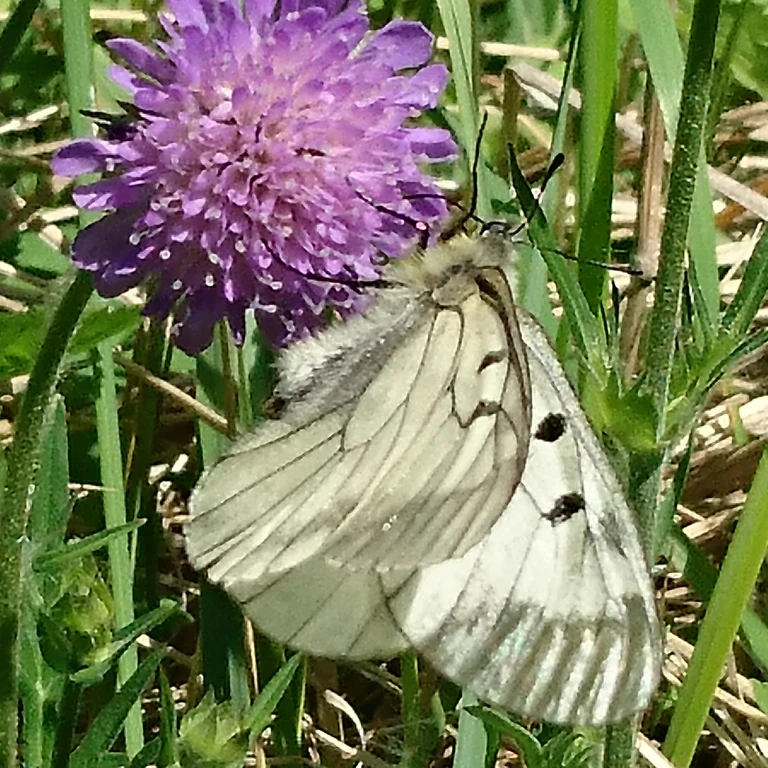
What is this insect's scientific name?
Parnassius mnemosyne
